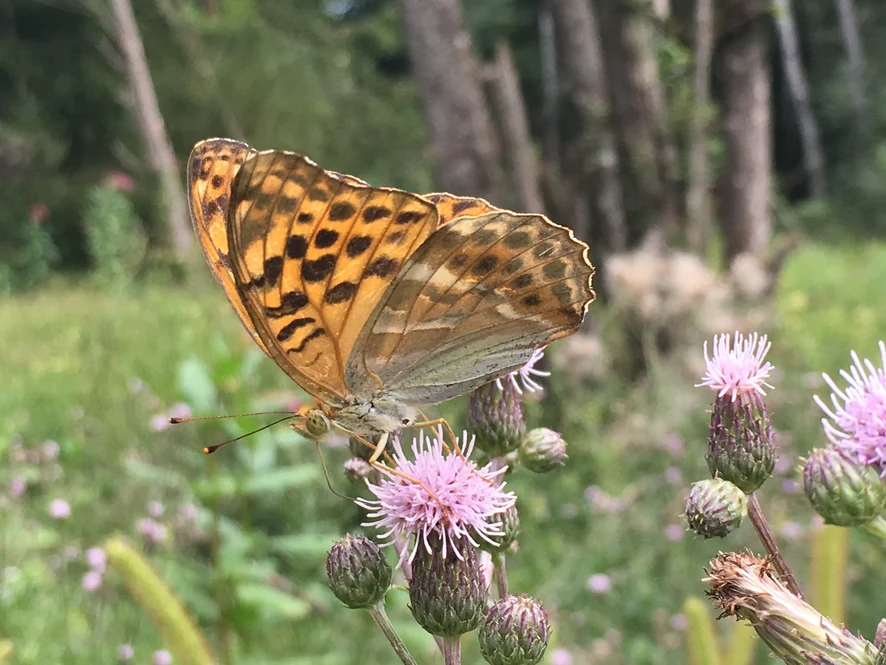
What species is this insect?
Argynnis paphia
